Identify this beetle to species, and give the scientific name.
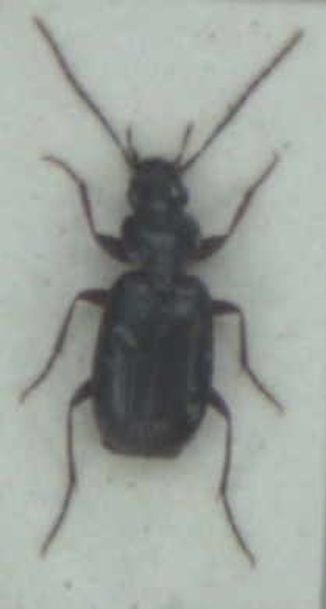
Badister dilatatus
